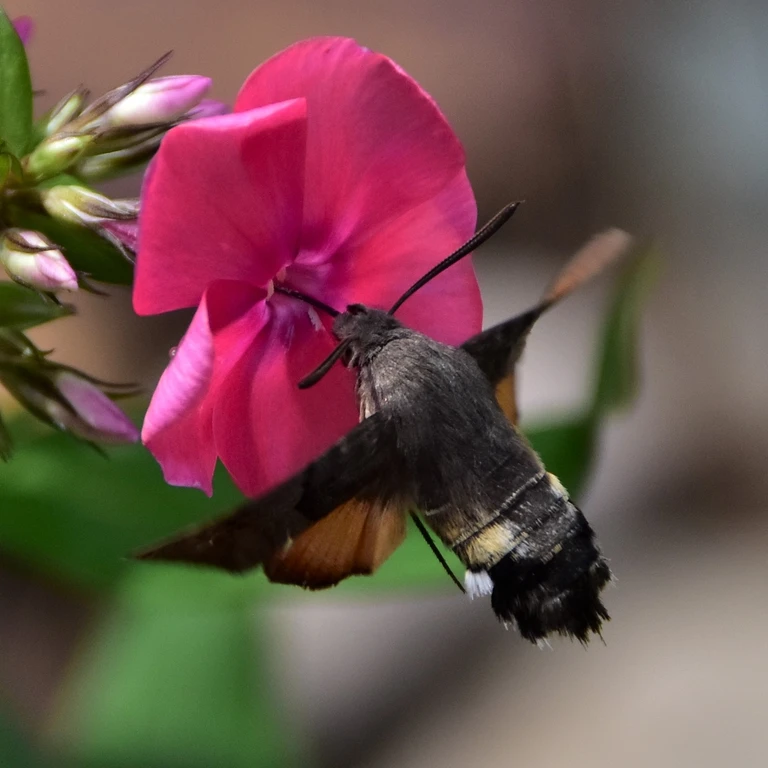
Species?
Macroglossum stellatarum
